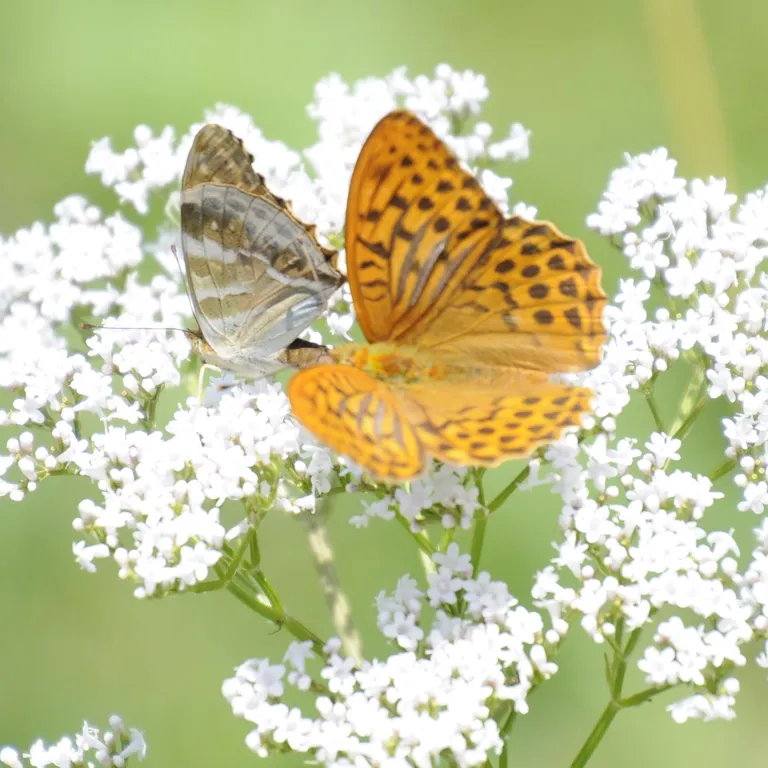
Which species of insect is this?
Argynnis paphia
